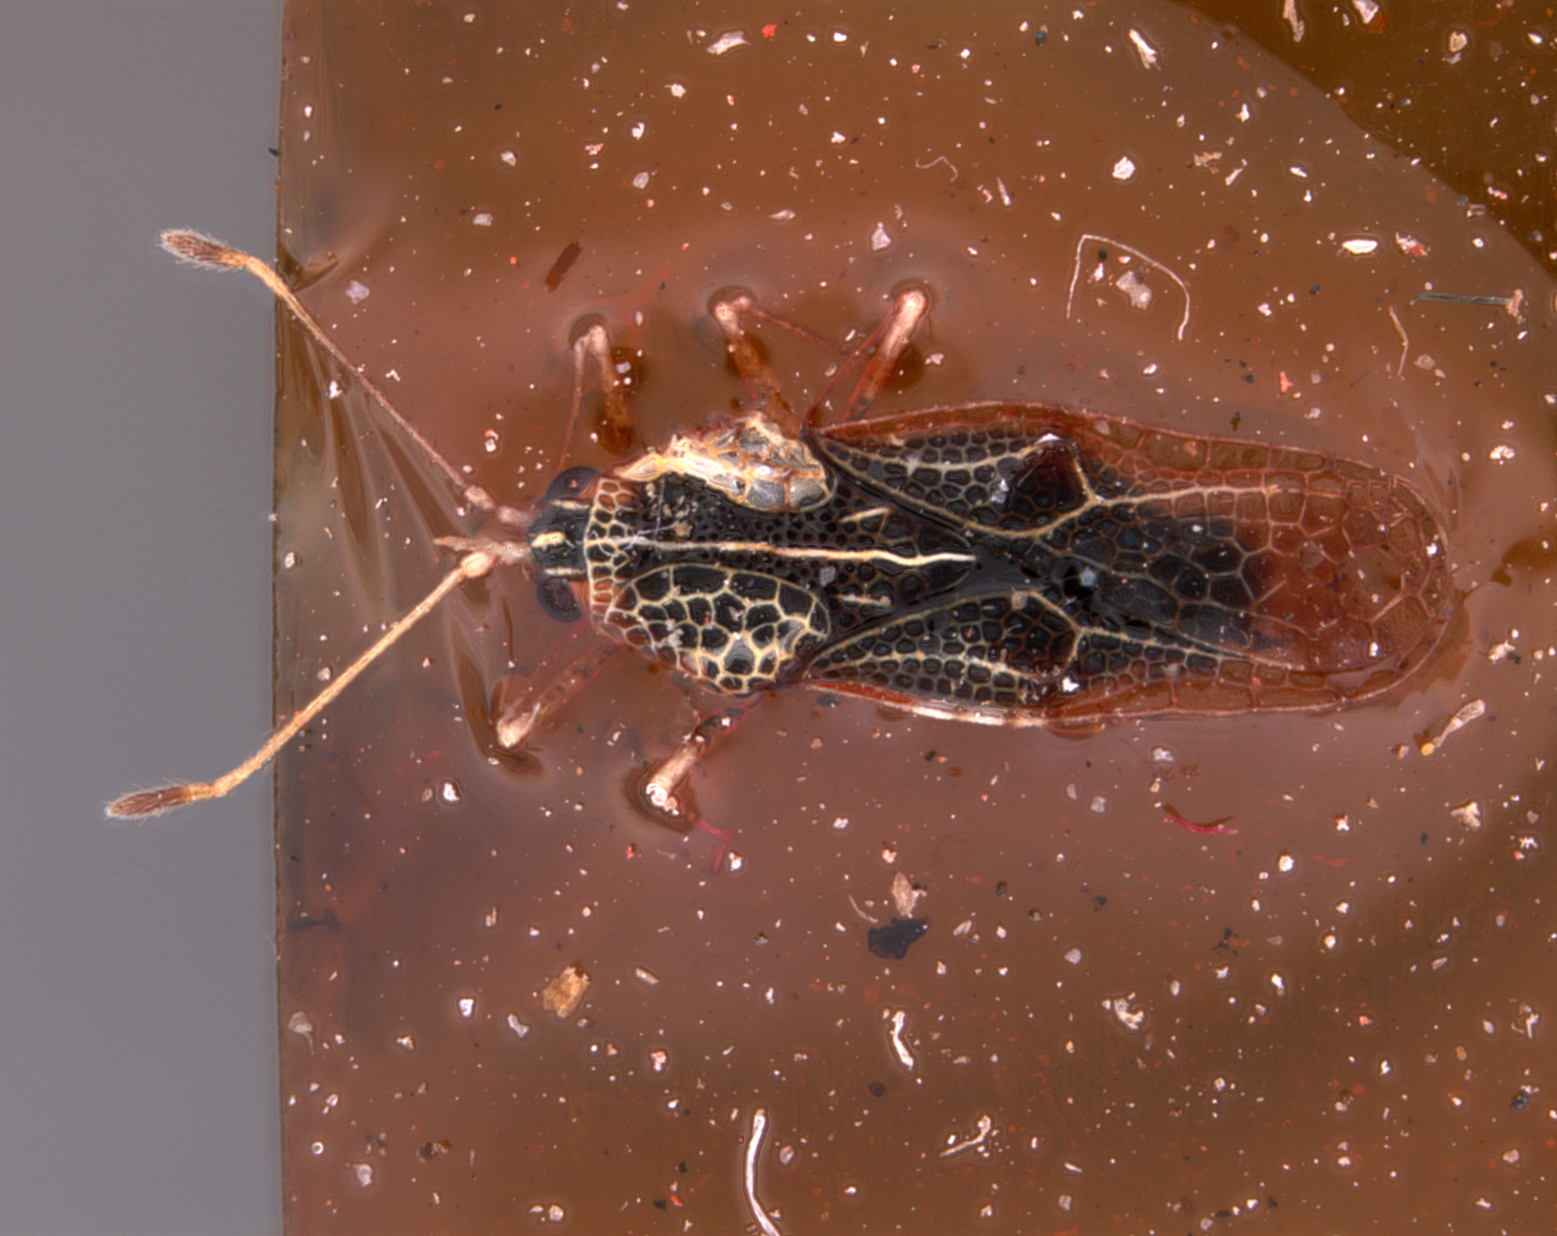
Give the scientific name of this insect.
Monanthia cheriana
